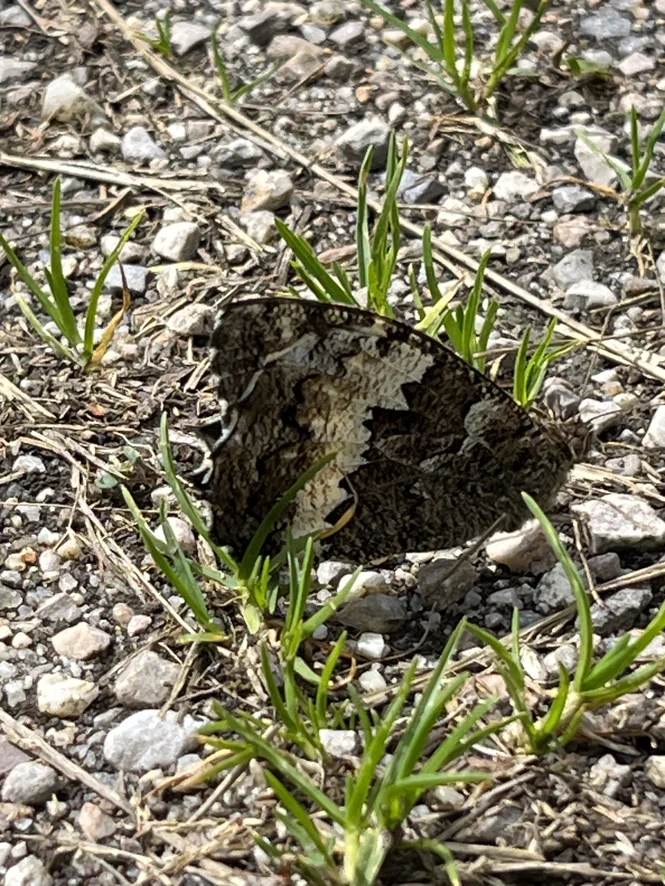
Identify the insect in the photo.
Brintesia circe
